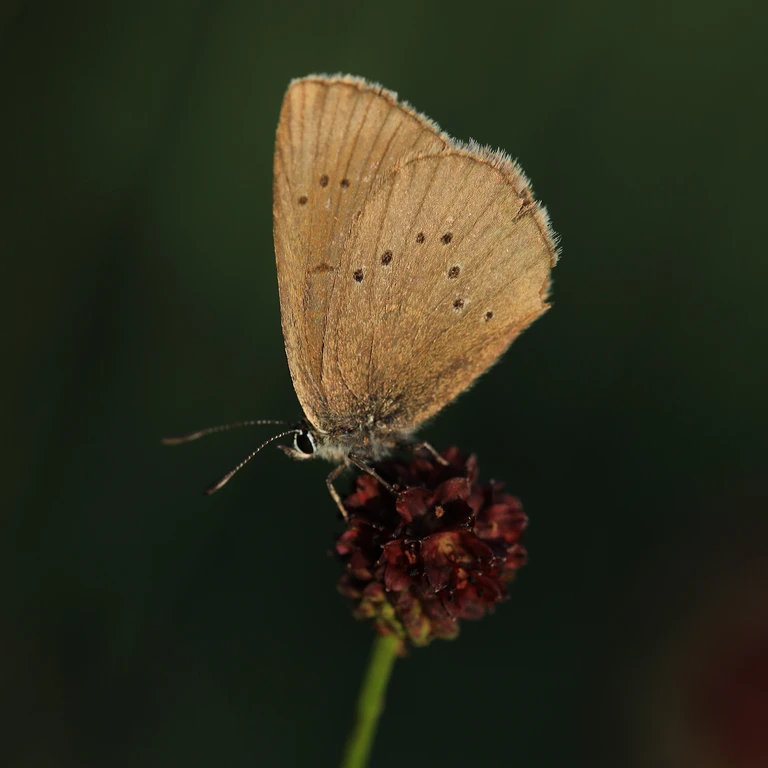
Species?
Phengaris nausithous (also Maculinea nausithous)
